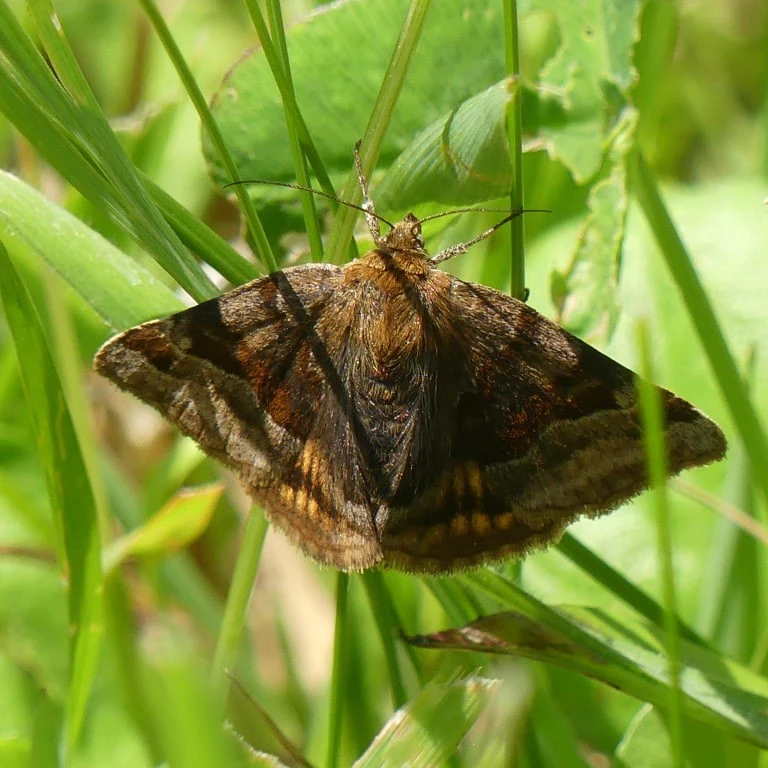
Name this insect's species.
Euclidia glyphica
